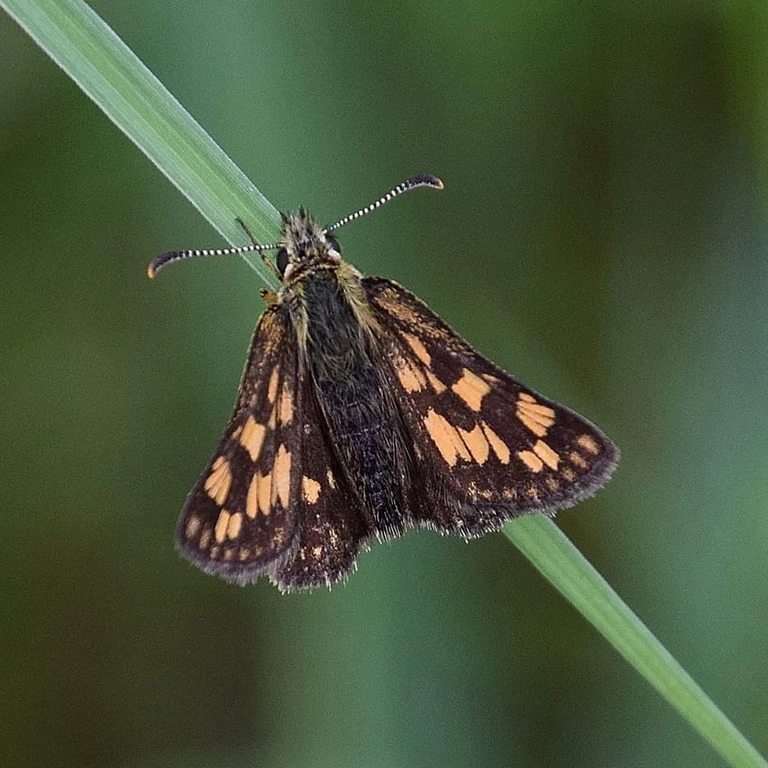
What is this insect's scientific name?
Carterocephalus palaemon
